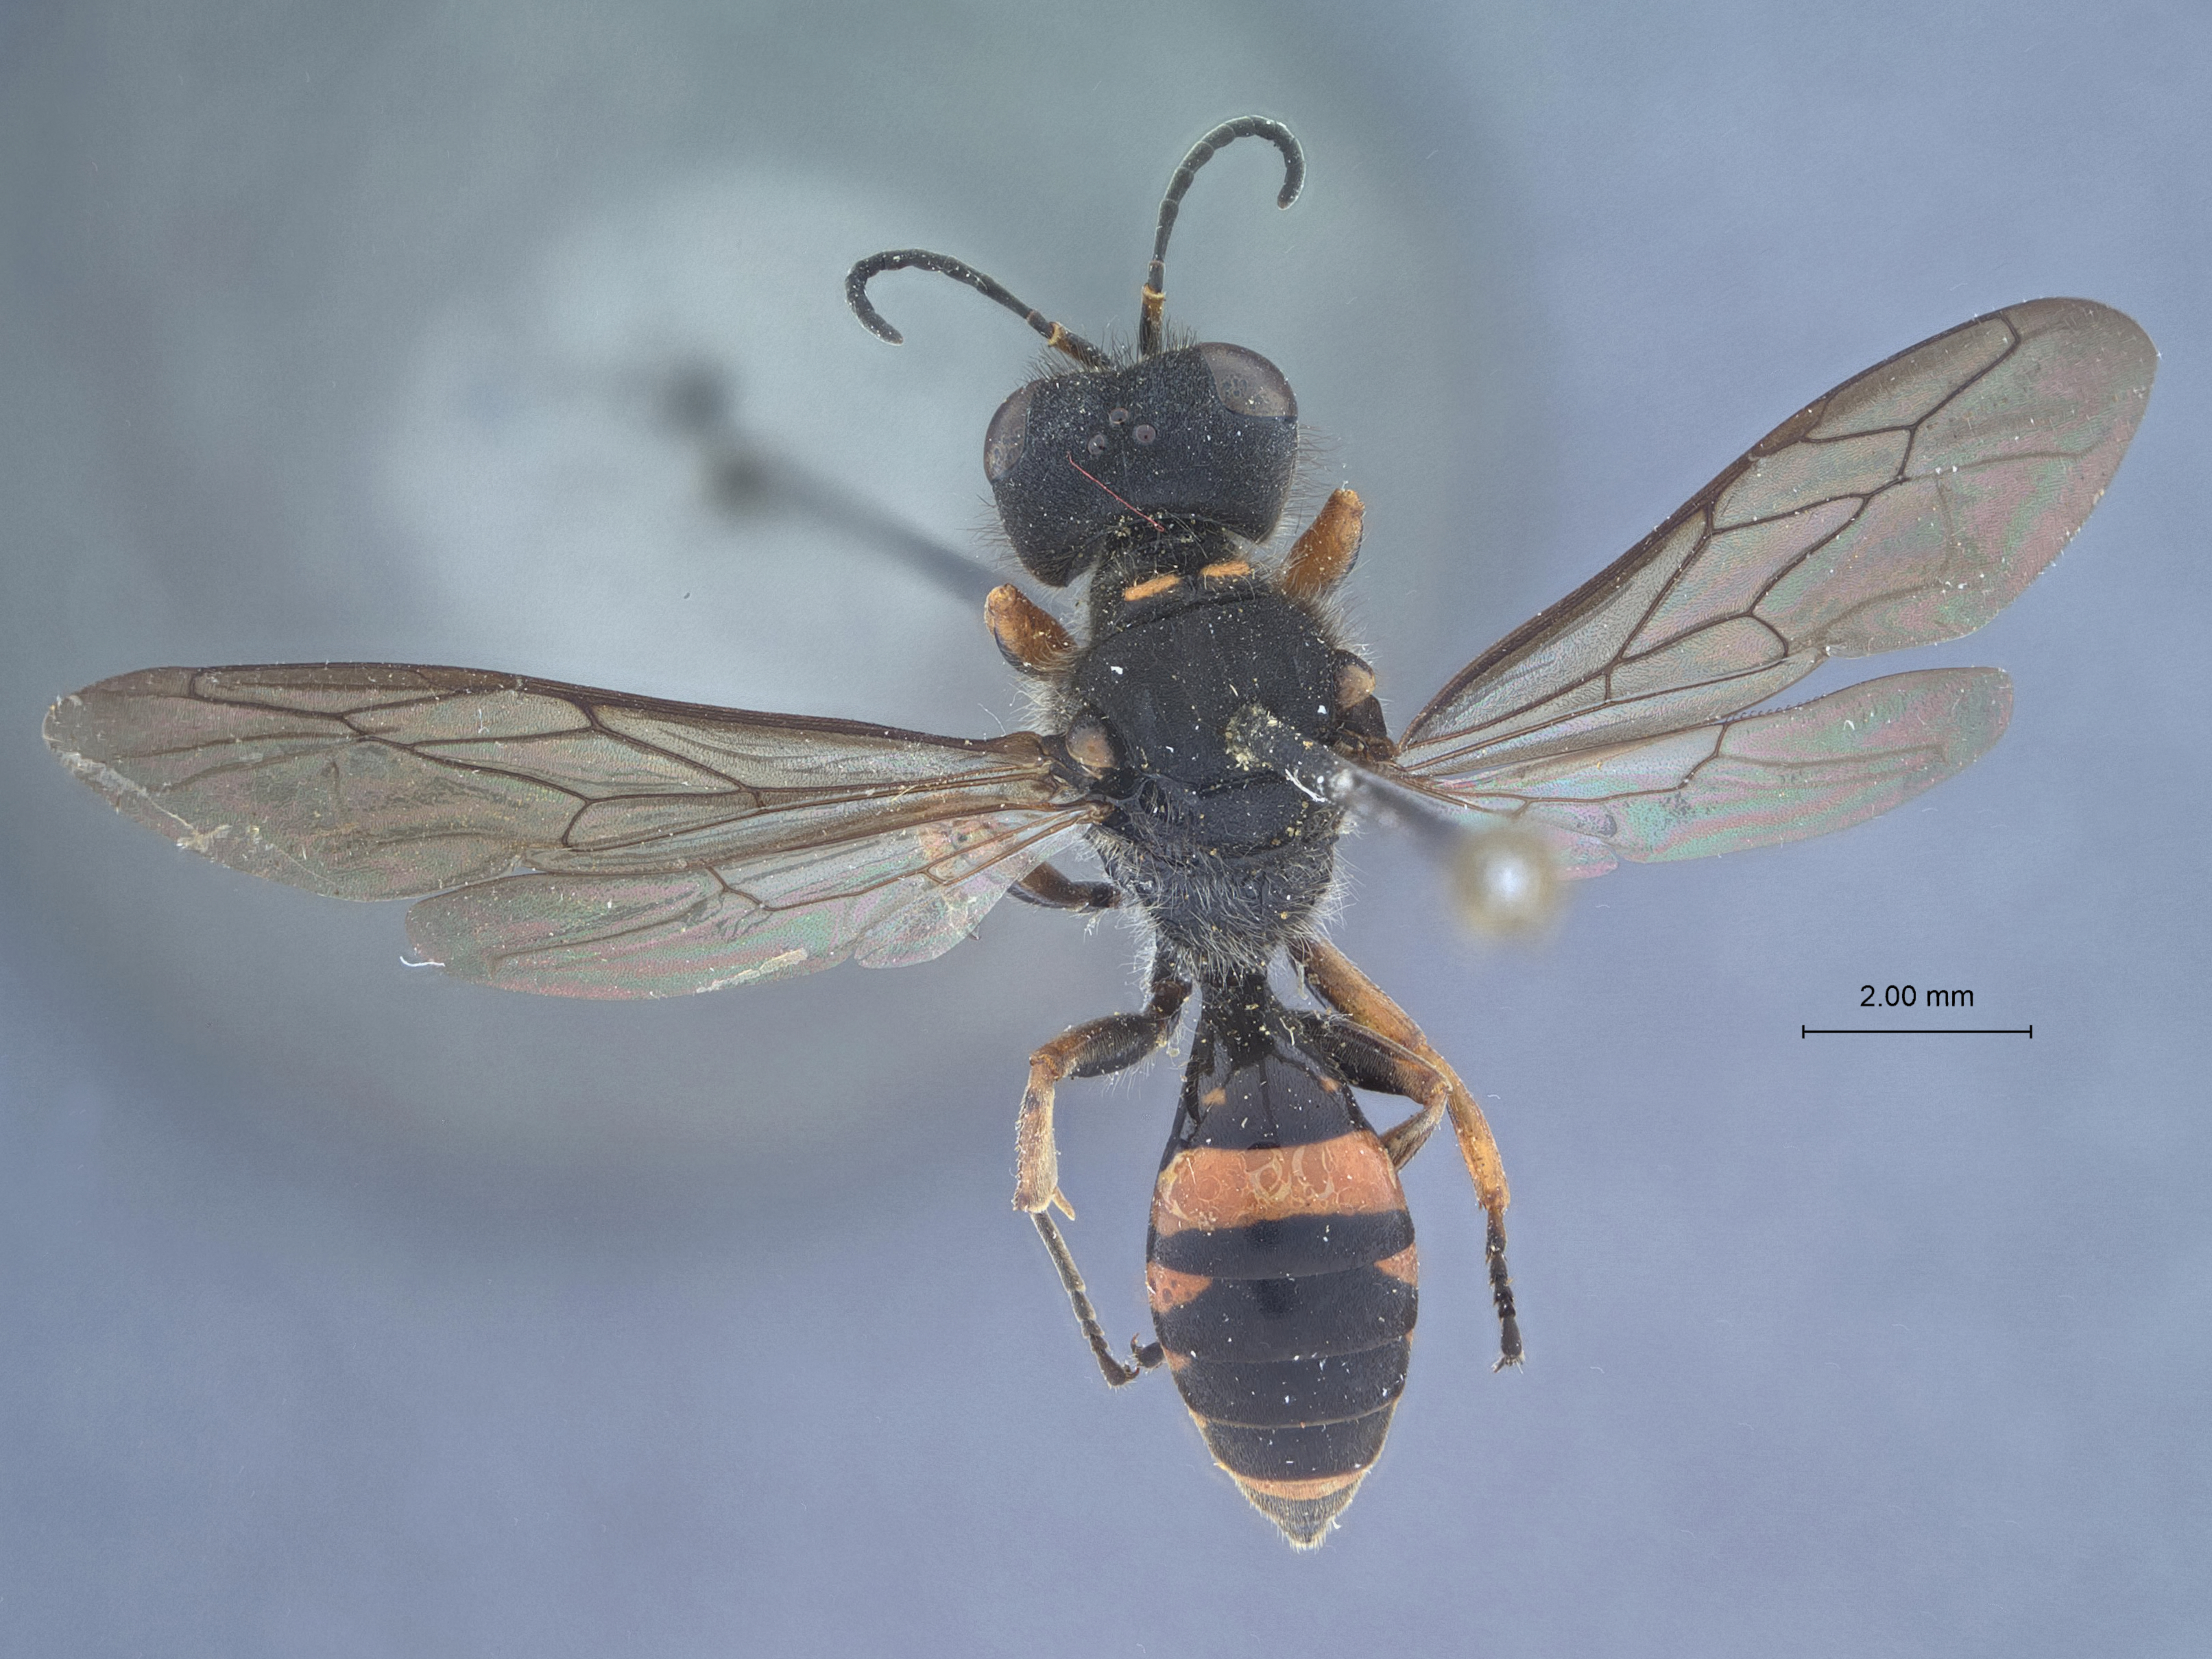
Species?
Ectemnius arreptus
